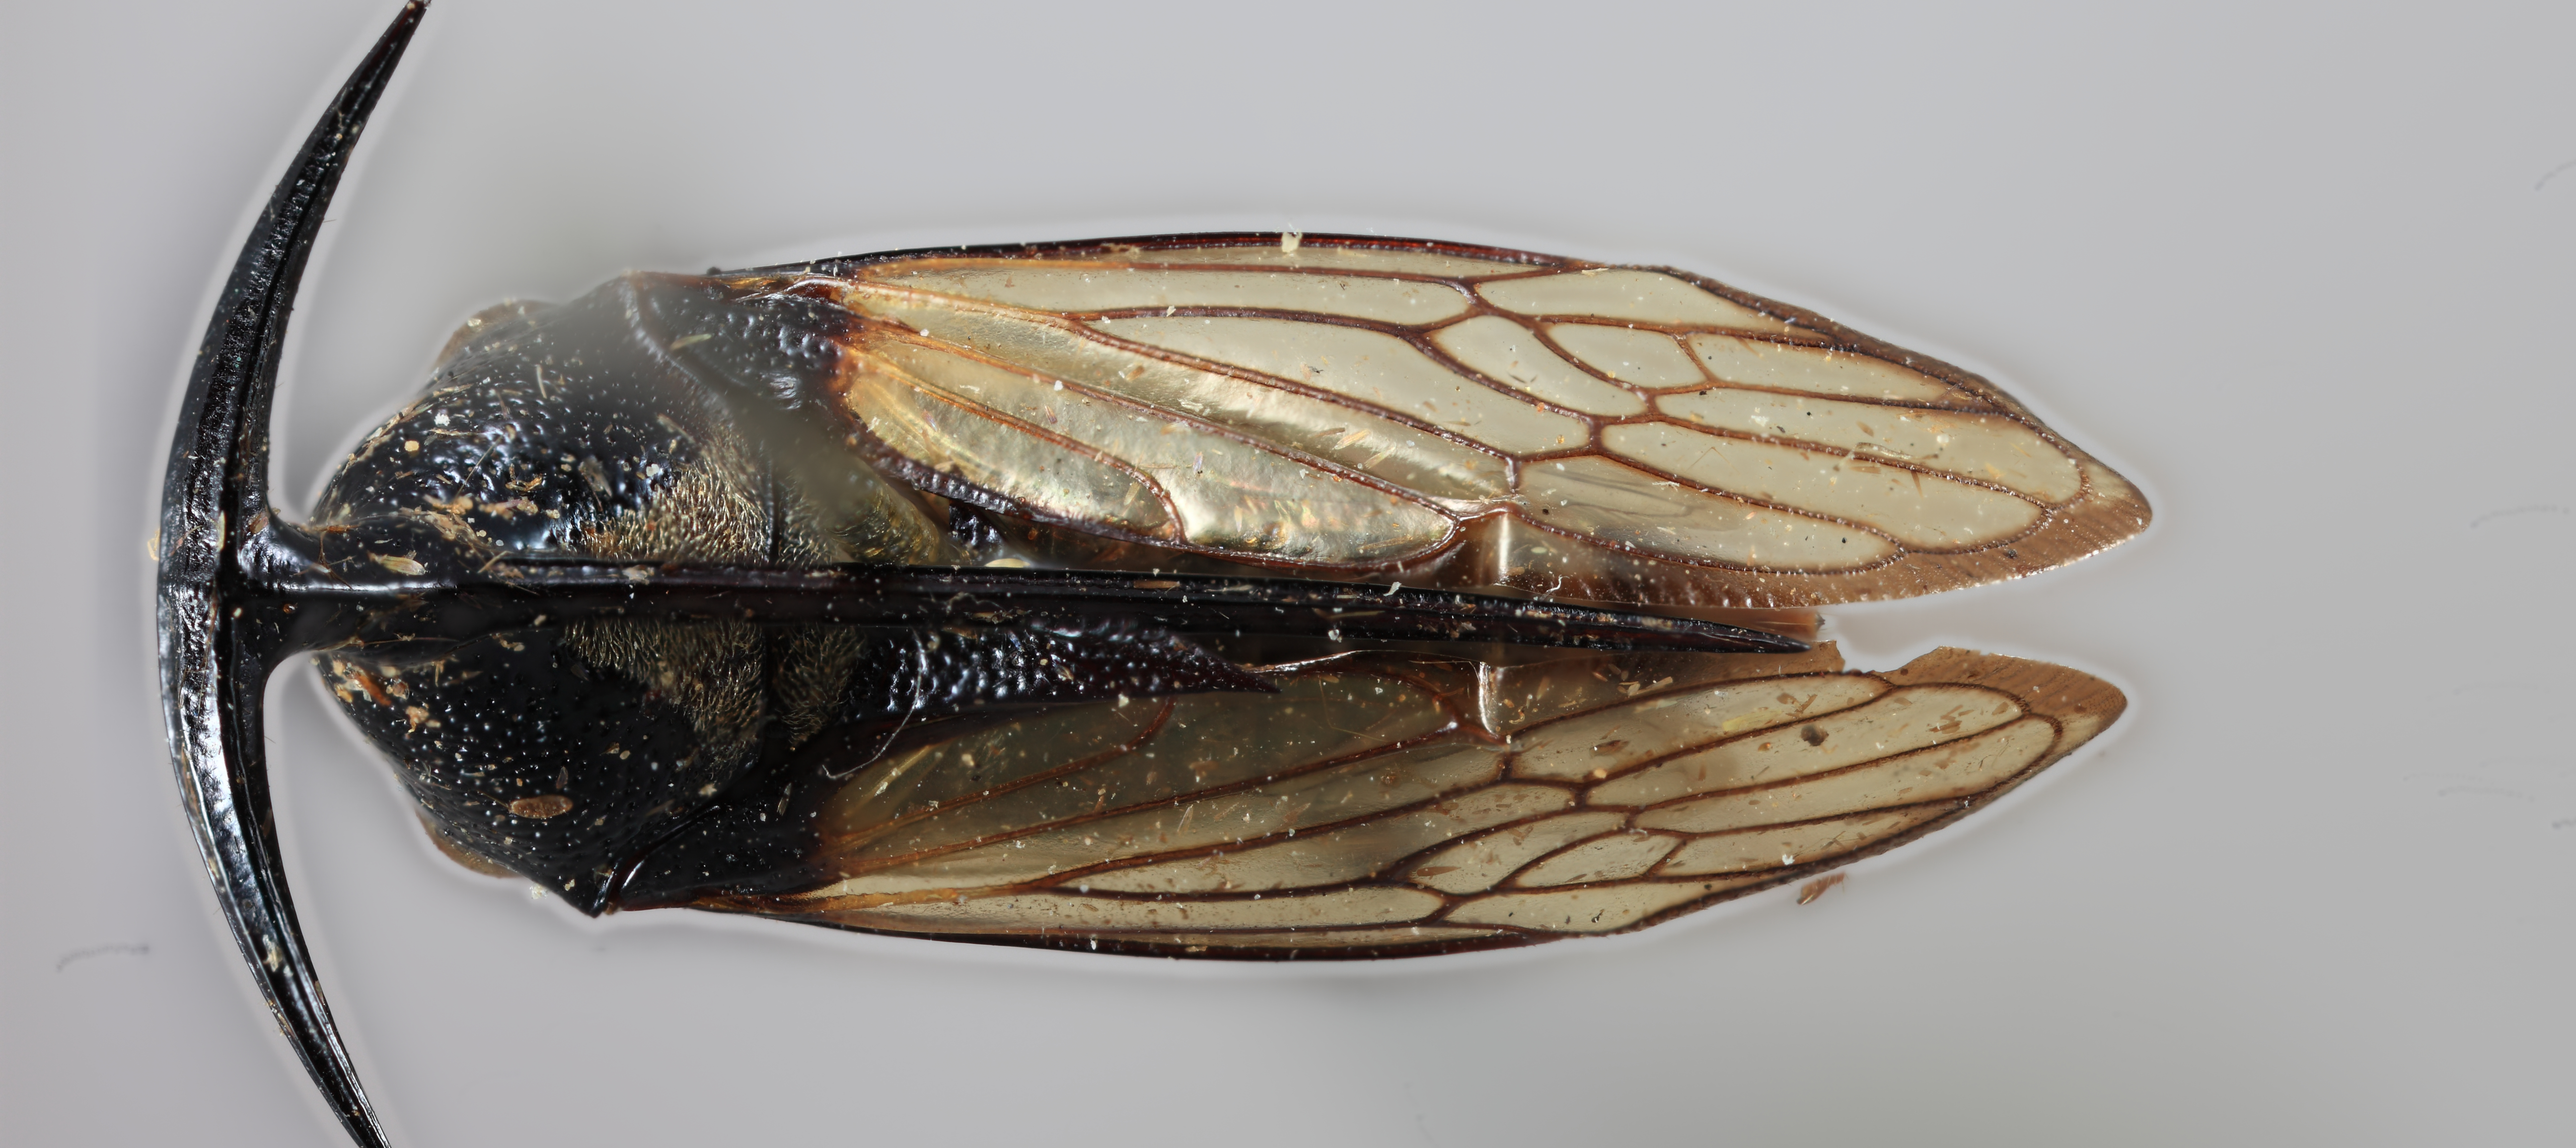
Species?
Leptobelus elevatus
